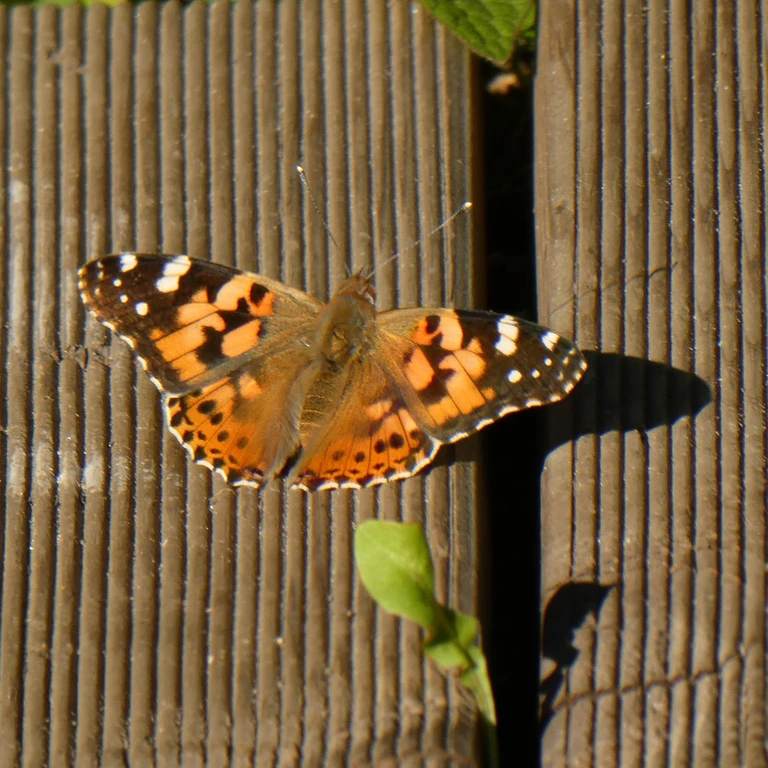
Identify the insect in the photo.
Vanessa cardui
